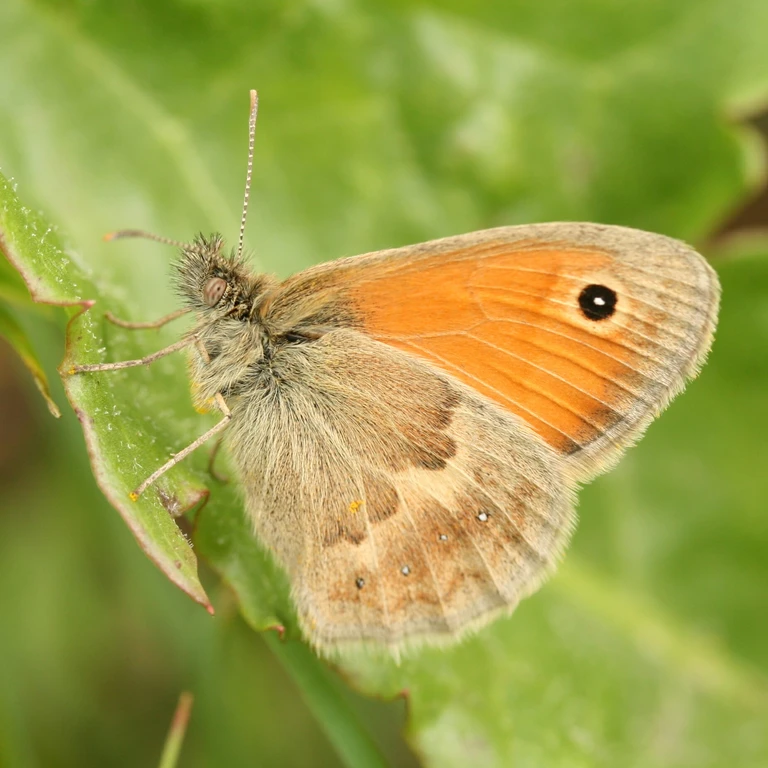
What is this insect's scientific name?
Coenonympha pamphilus
